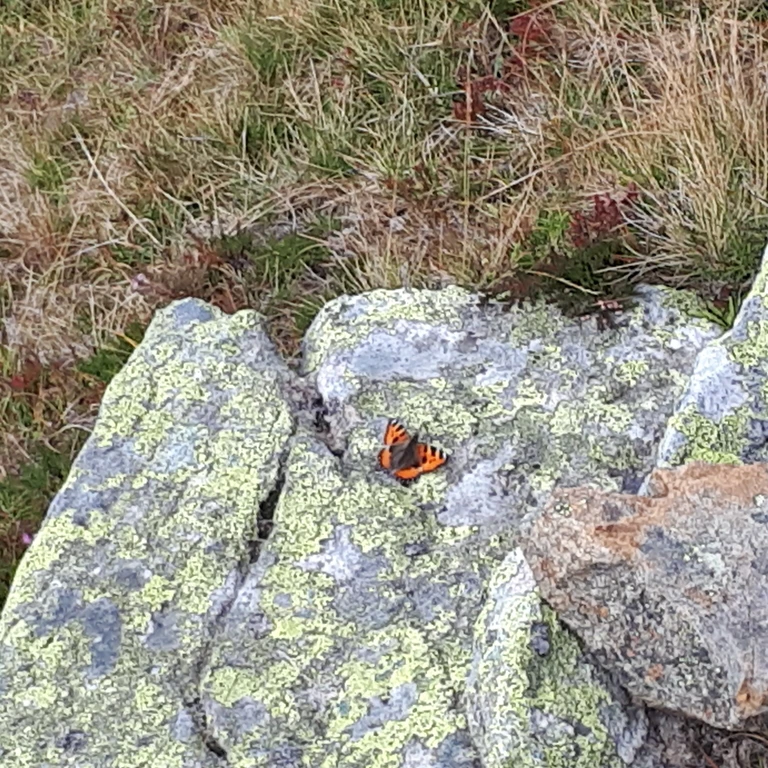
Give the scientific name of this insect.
Aglais urticae
